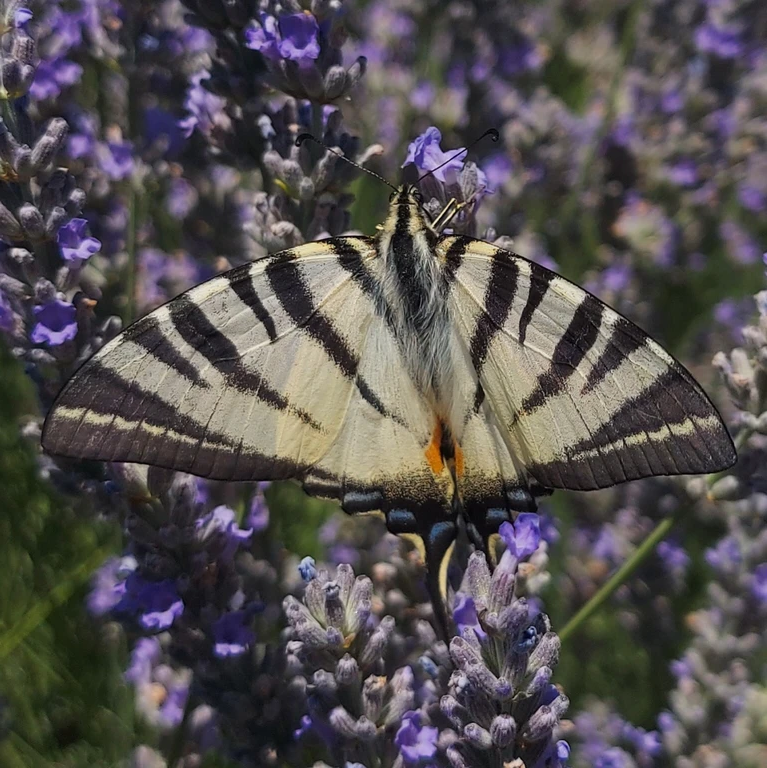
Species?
Iphiclides podalirius
